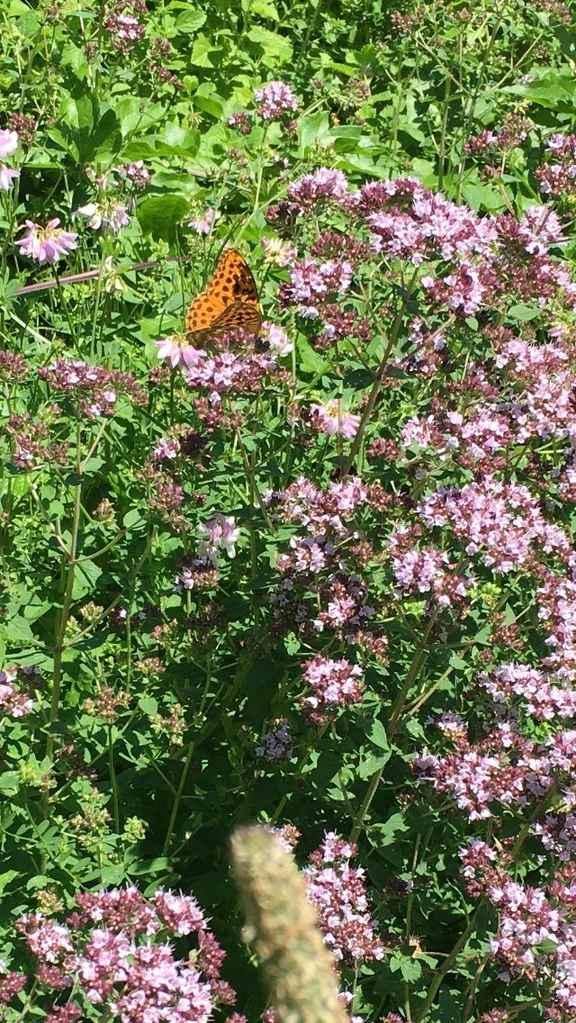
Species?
Argynnis paphia
